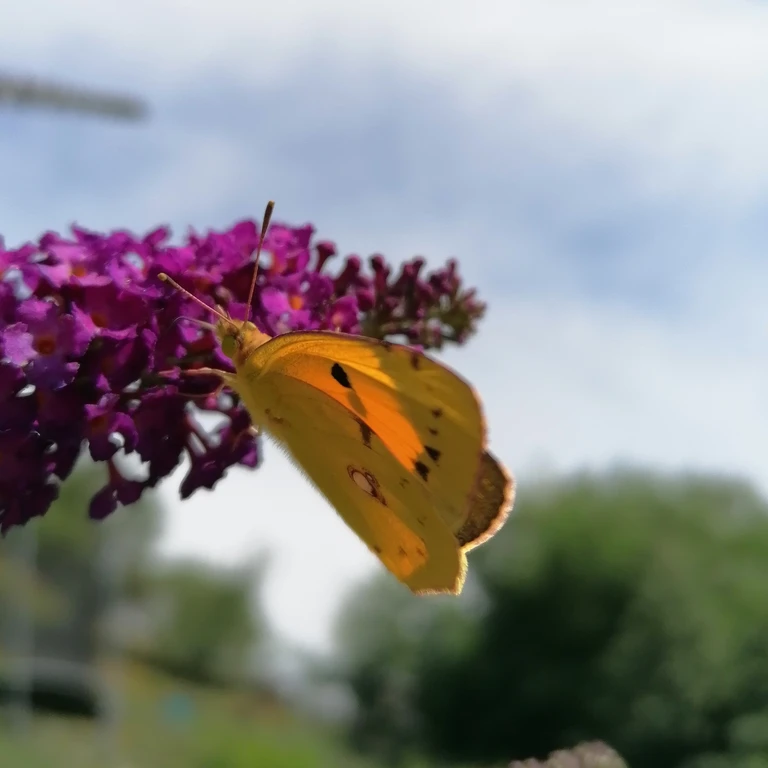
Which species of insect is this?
Colias croceus
